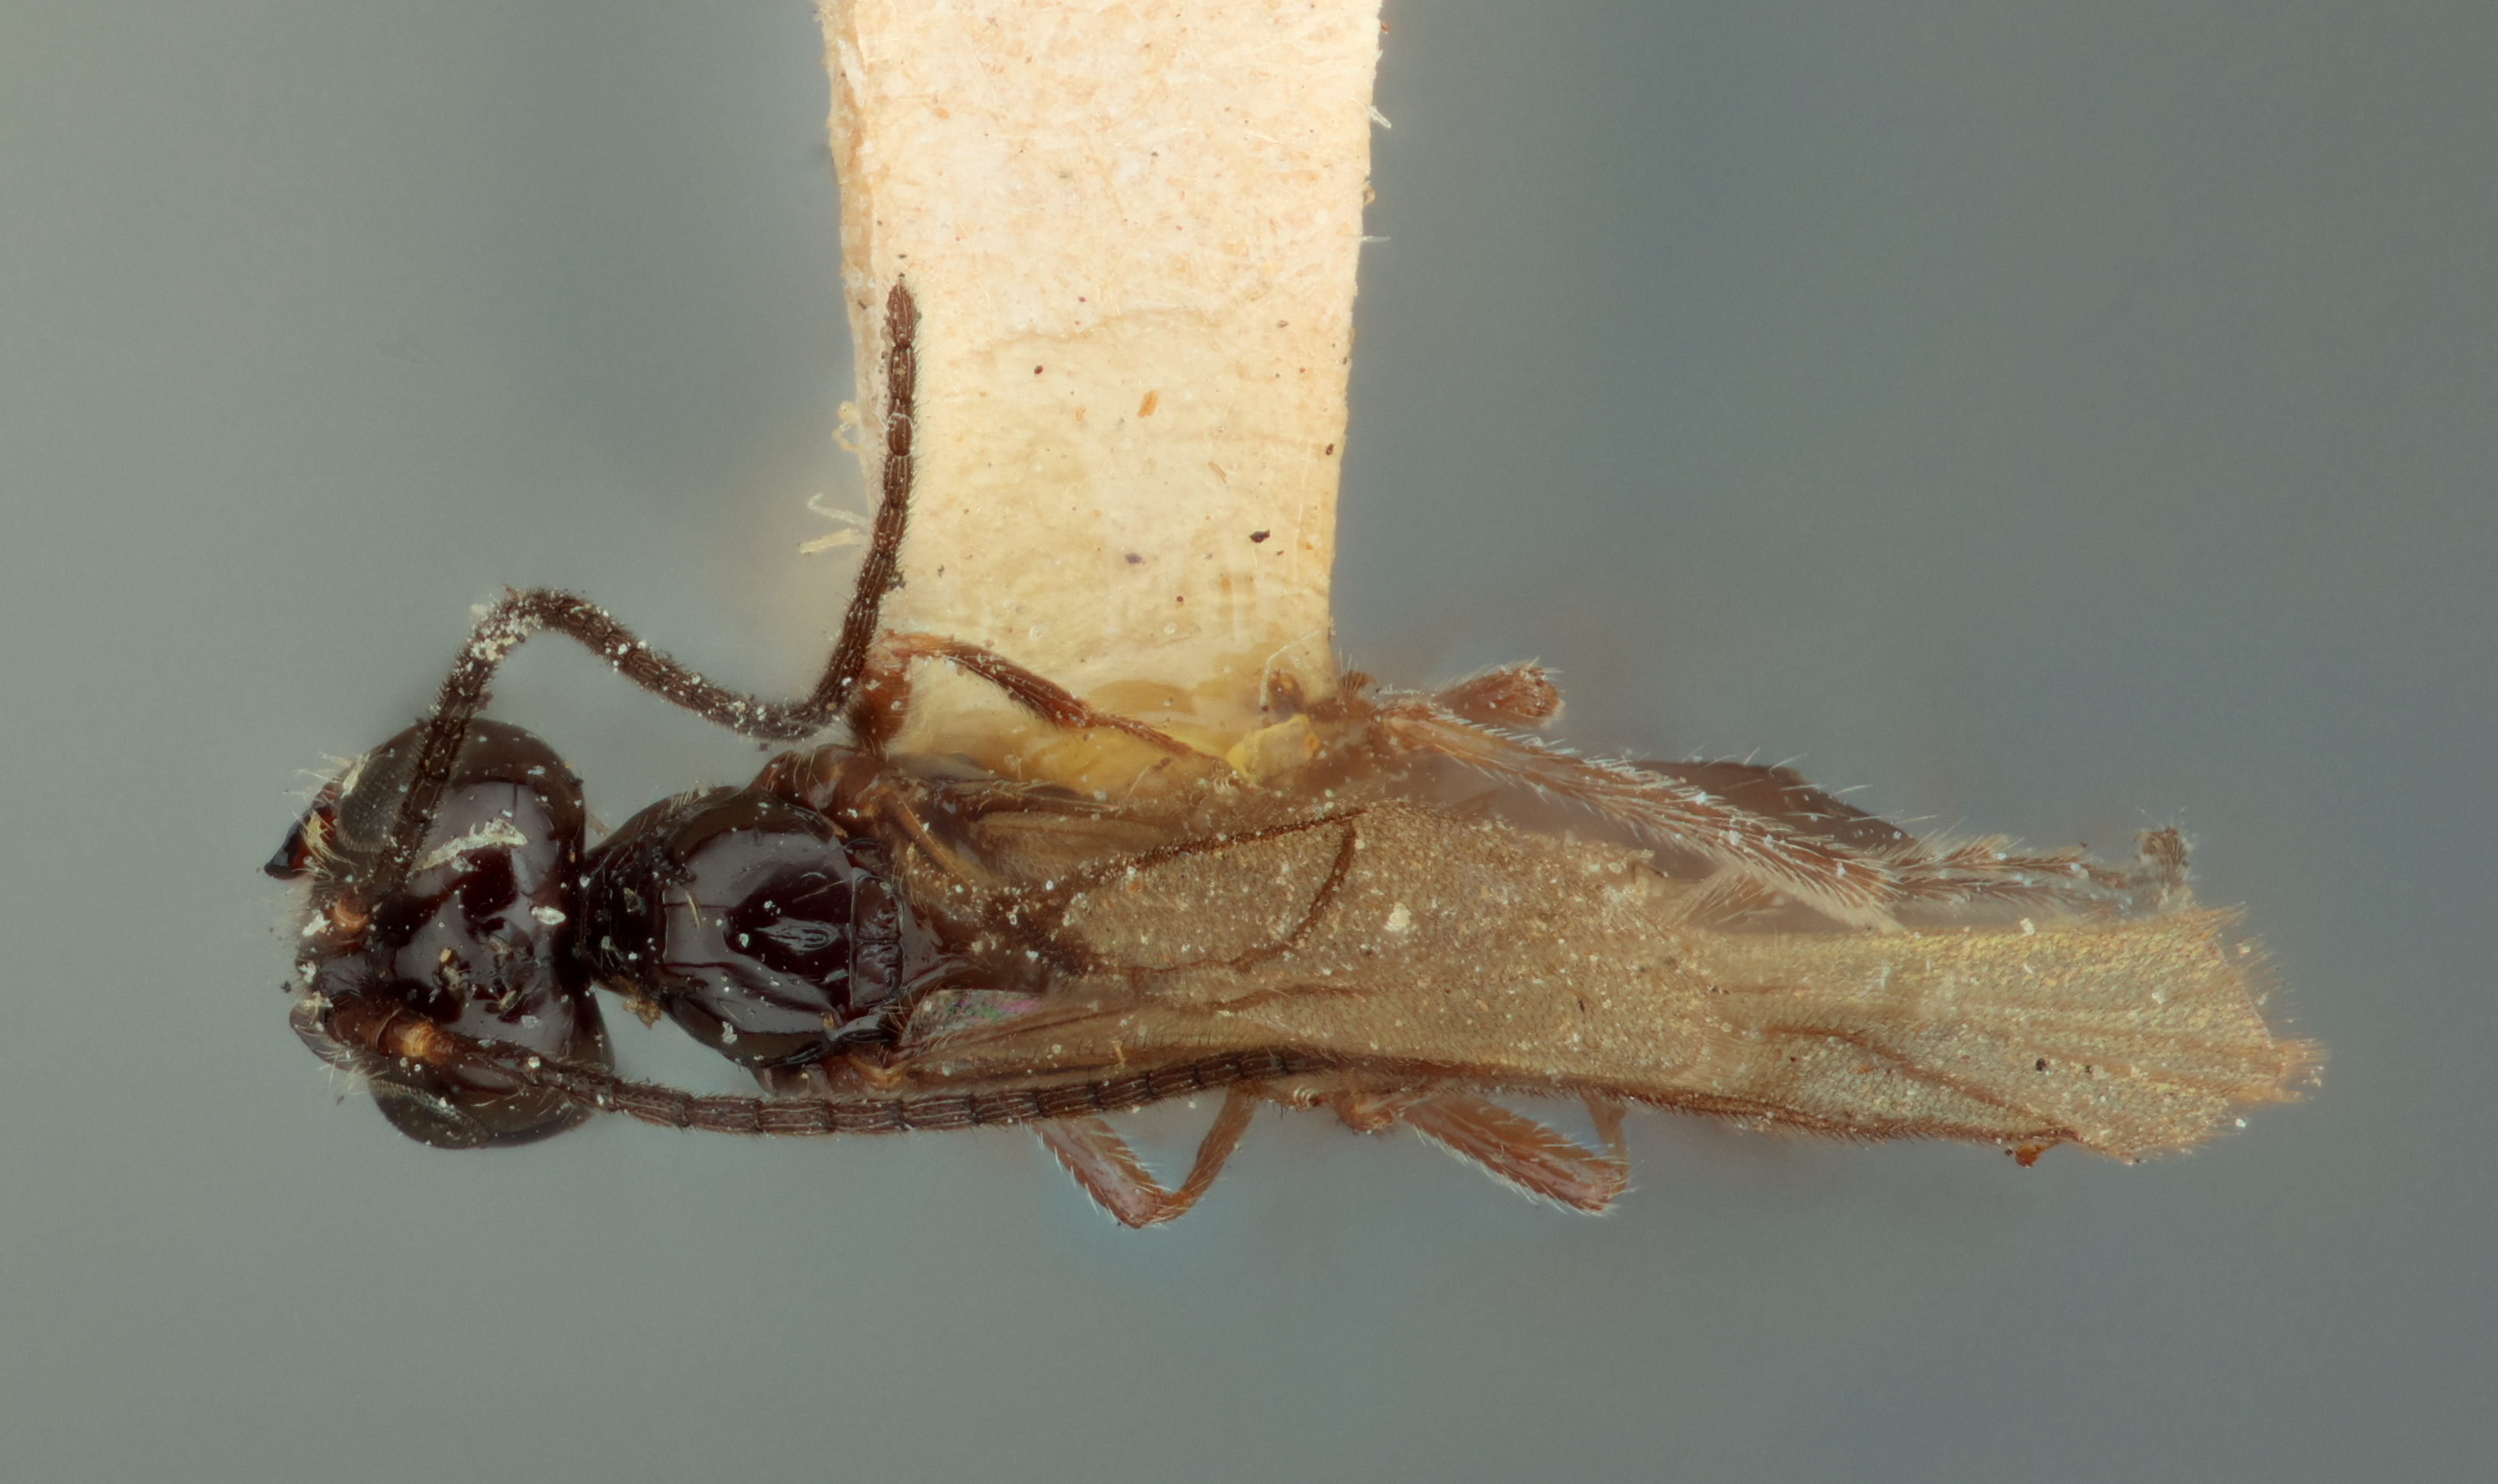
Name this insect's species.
Gnathospila quadridens
